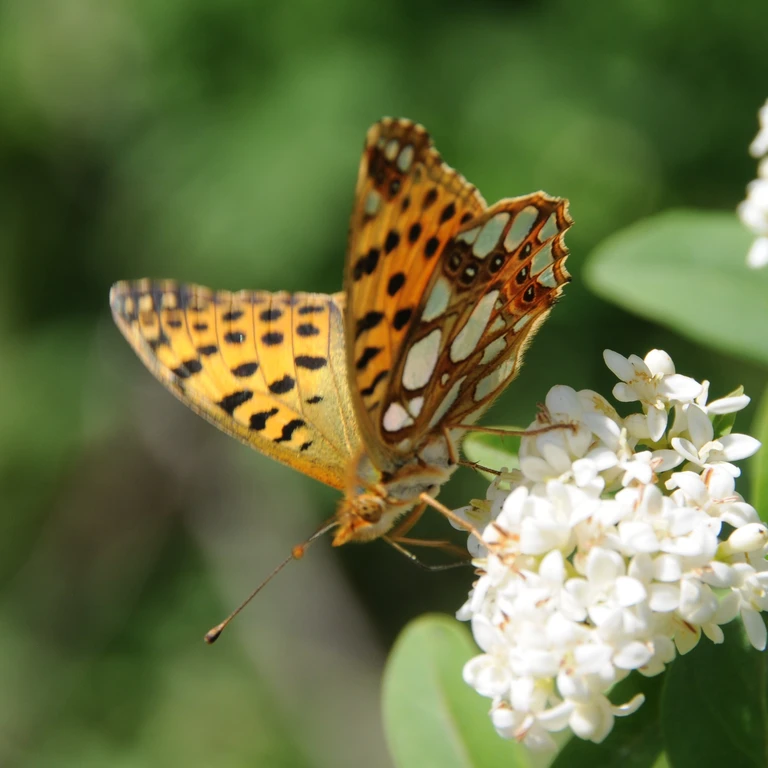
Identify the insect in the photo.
Issoria lathonia
